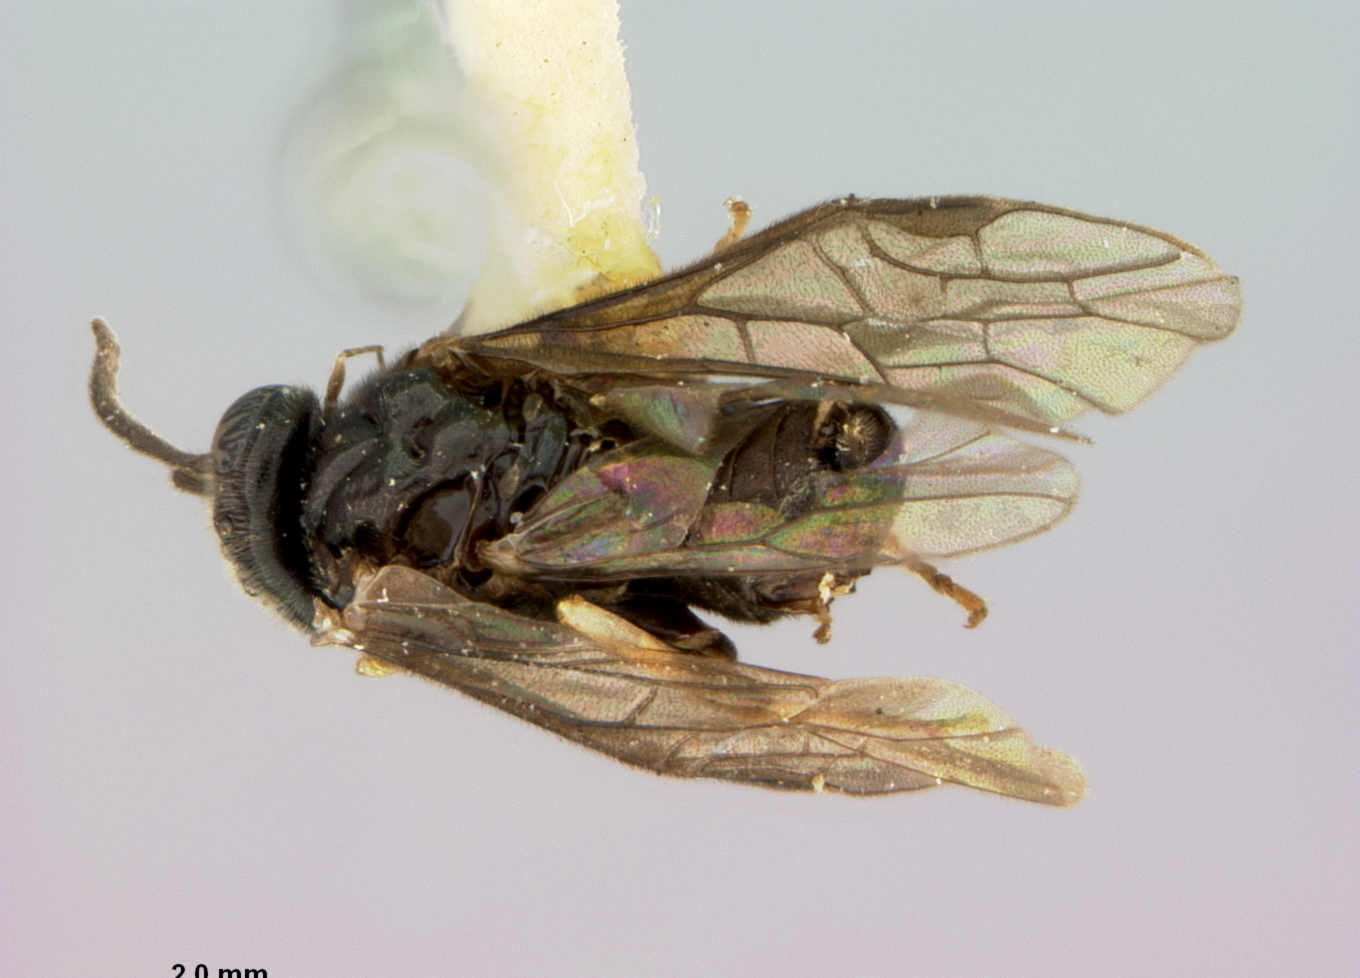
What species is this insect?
Caliroa amygdalina
